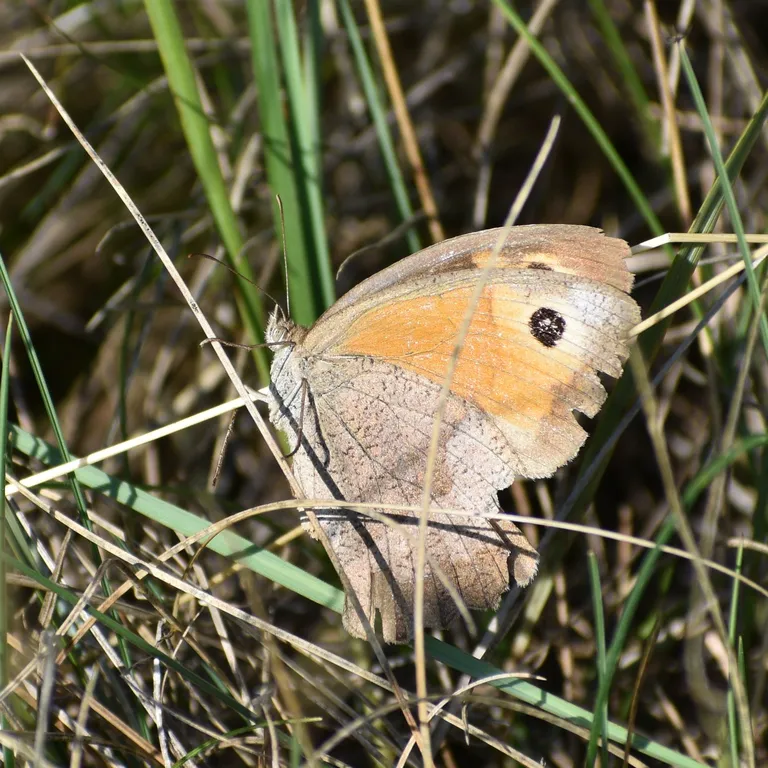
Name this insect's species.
Maniola jurtina
